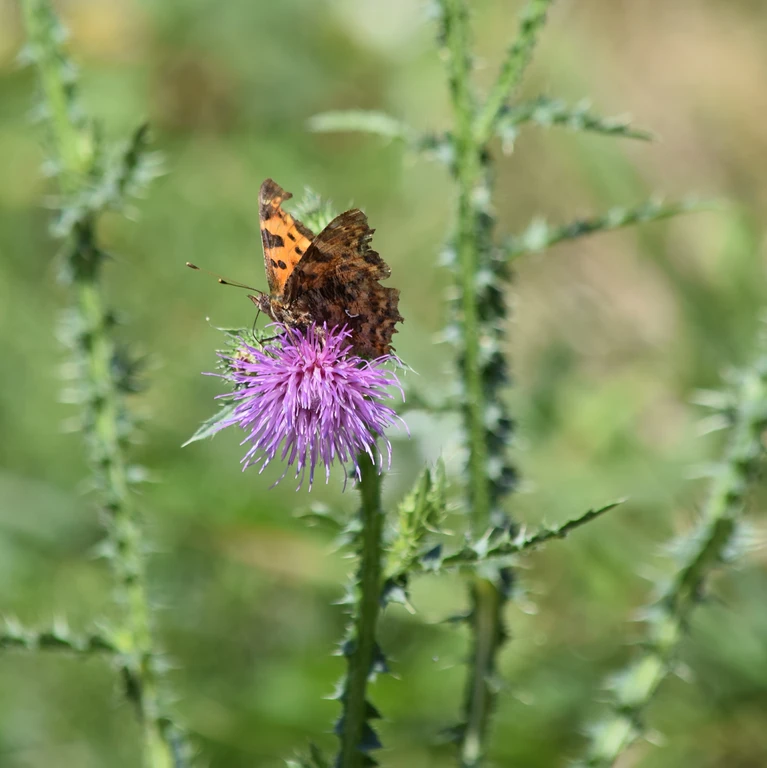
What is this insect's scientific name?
Polygonia c-album
